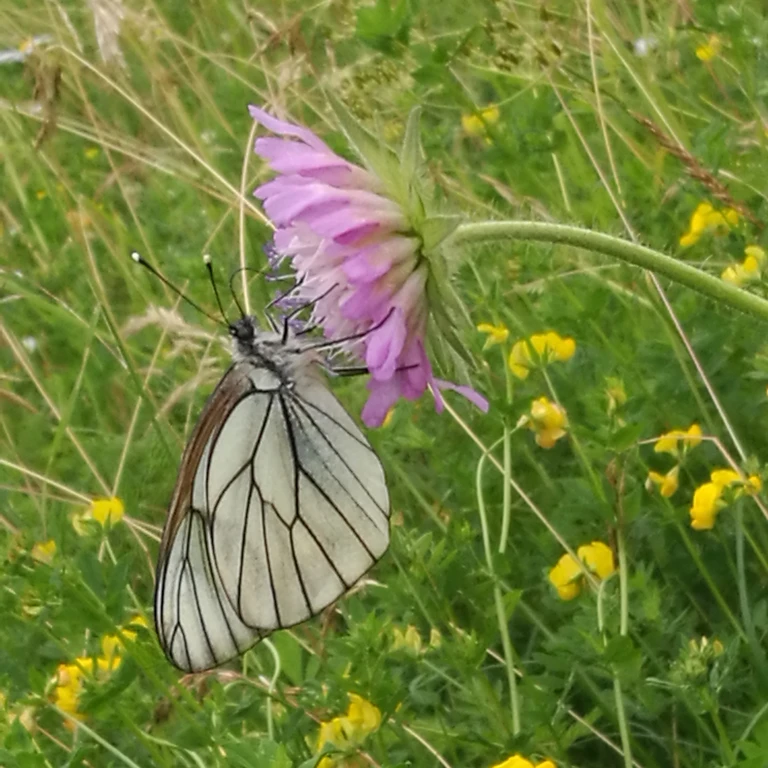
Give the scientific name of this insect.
Aporia crataegi
